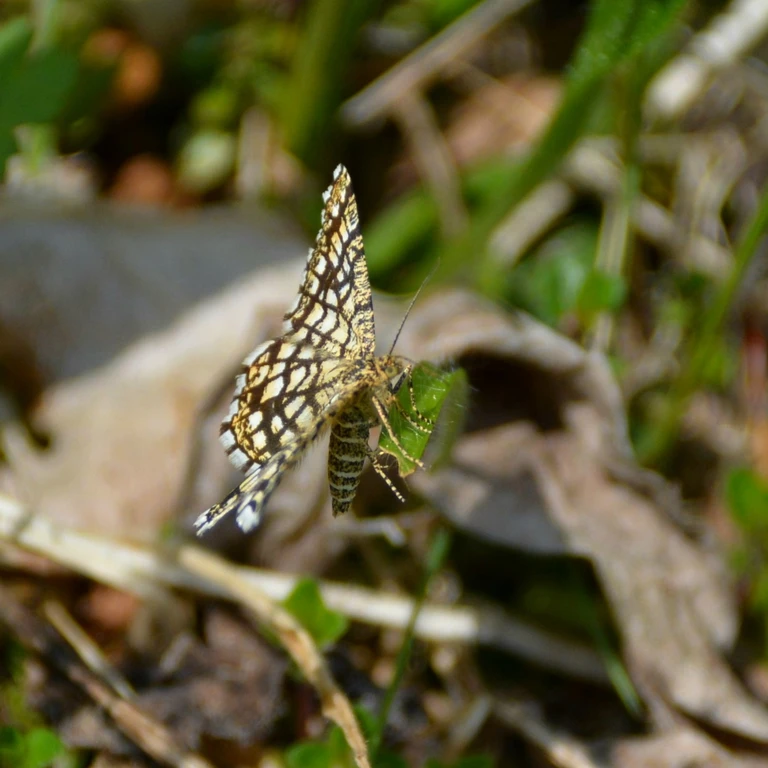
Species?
Chiasmia clathrata
